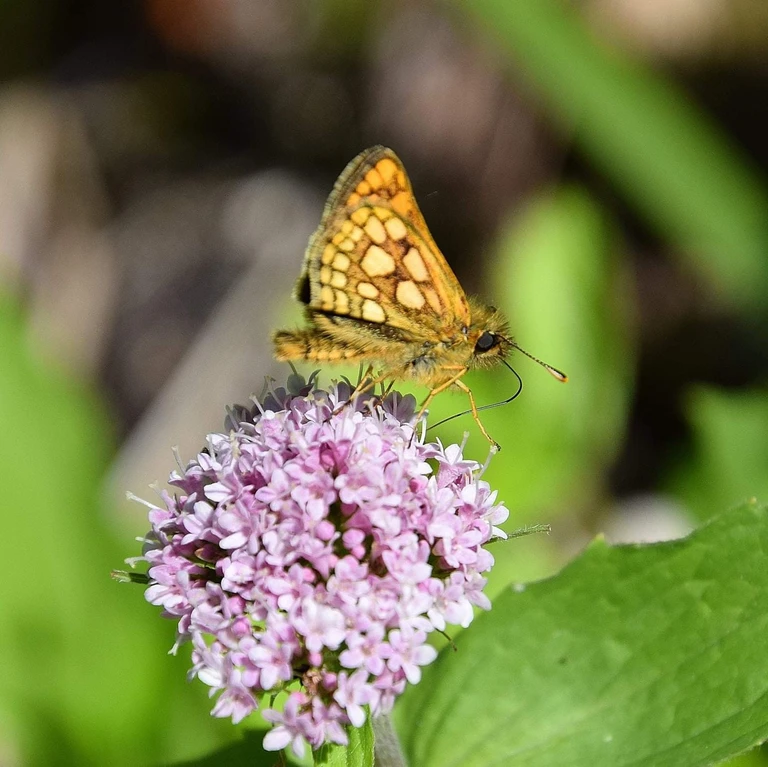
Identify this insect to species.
Carterocephalus palaemon
